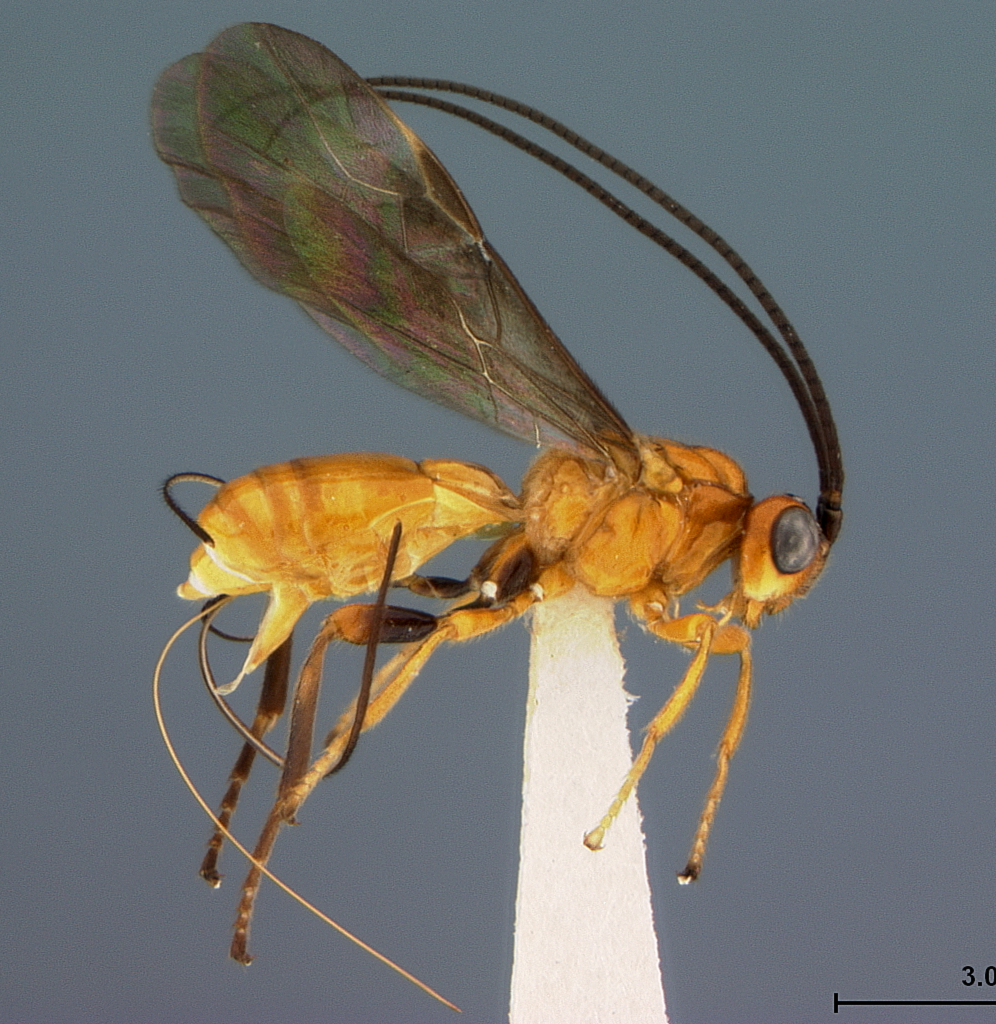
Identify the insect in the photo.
Opius capsicola
